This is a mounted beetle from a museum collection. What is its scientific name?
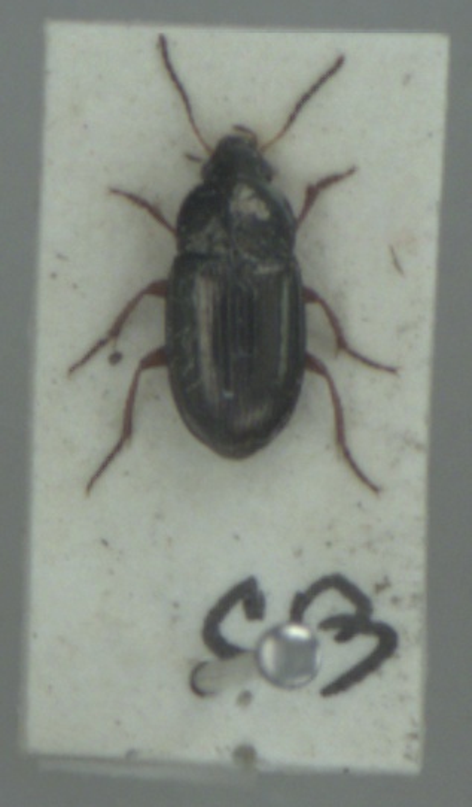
Amara anthobia
